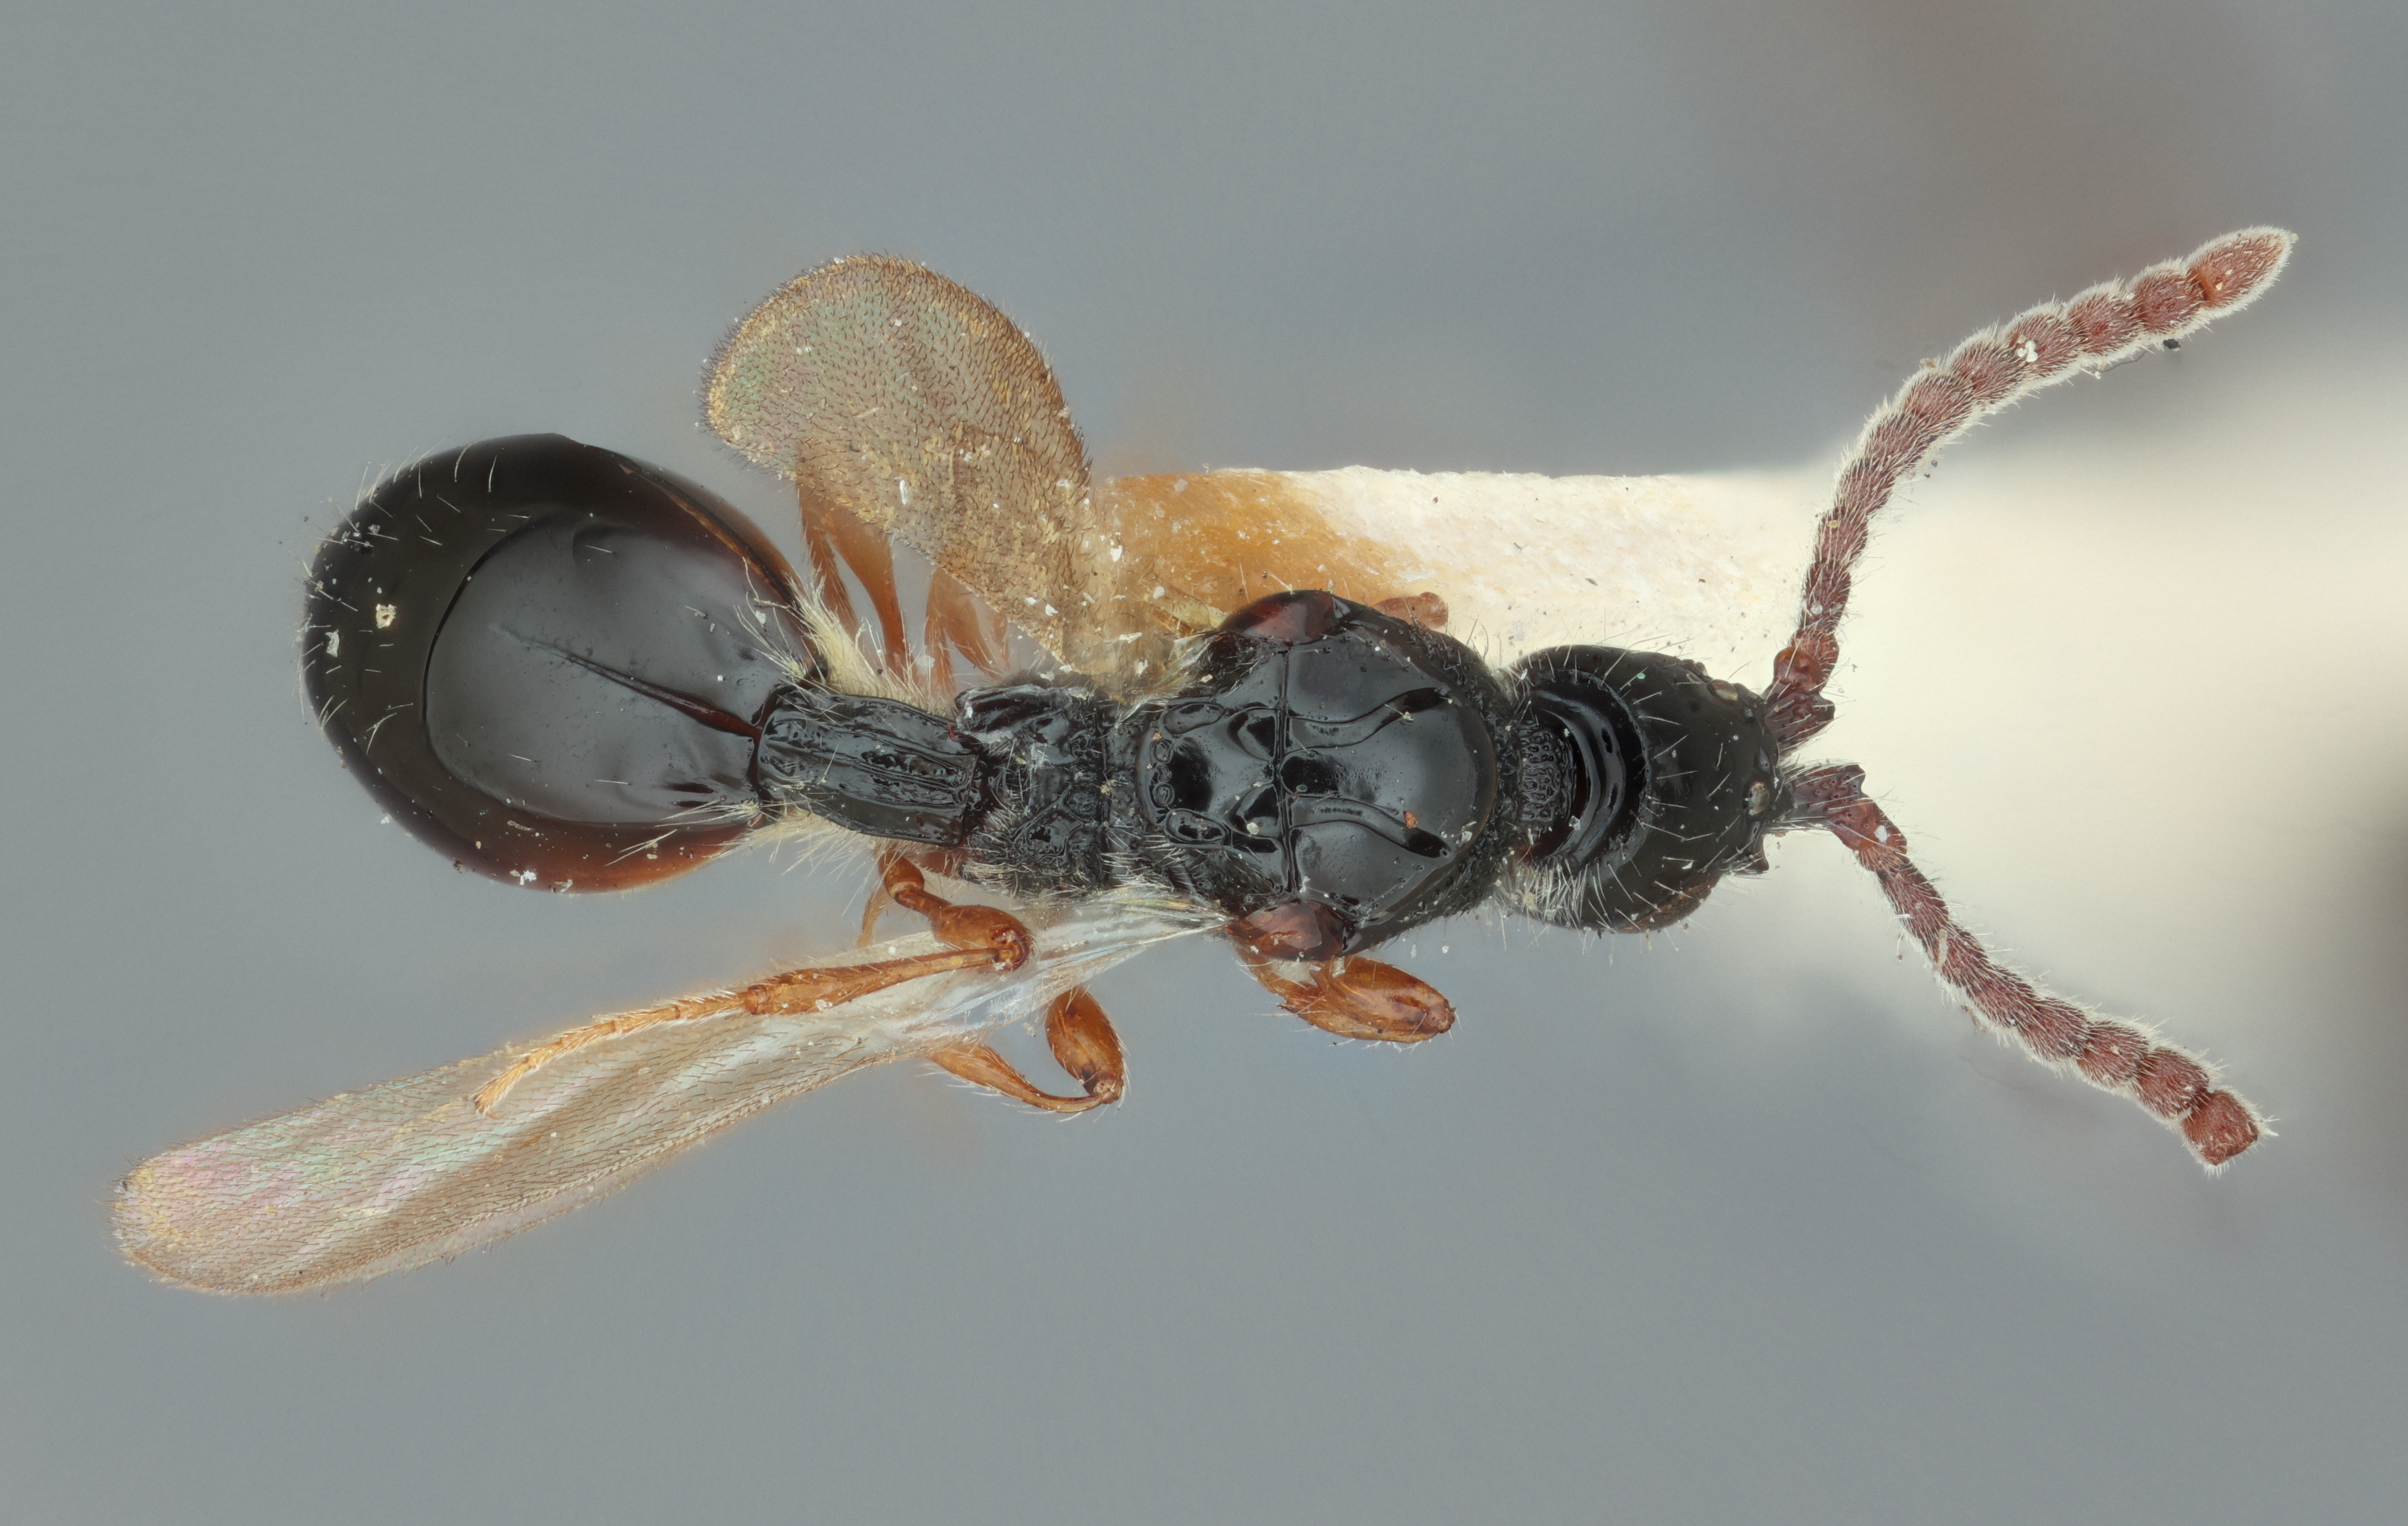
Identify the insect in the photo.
Coptera chylizae
